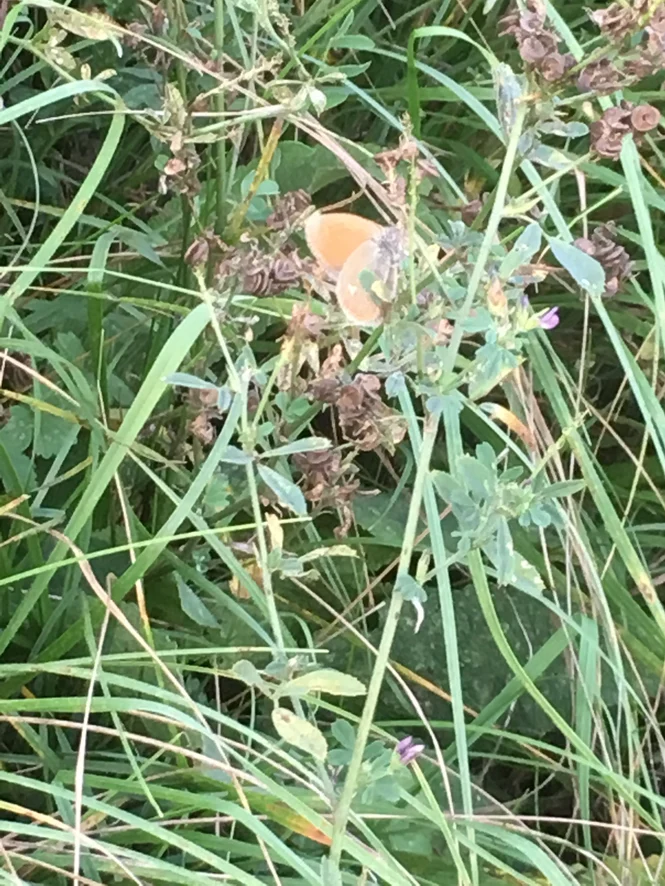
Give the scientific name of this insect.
Coenonympha glycerion (also Coenonympha iphis)
